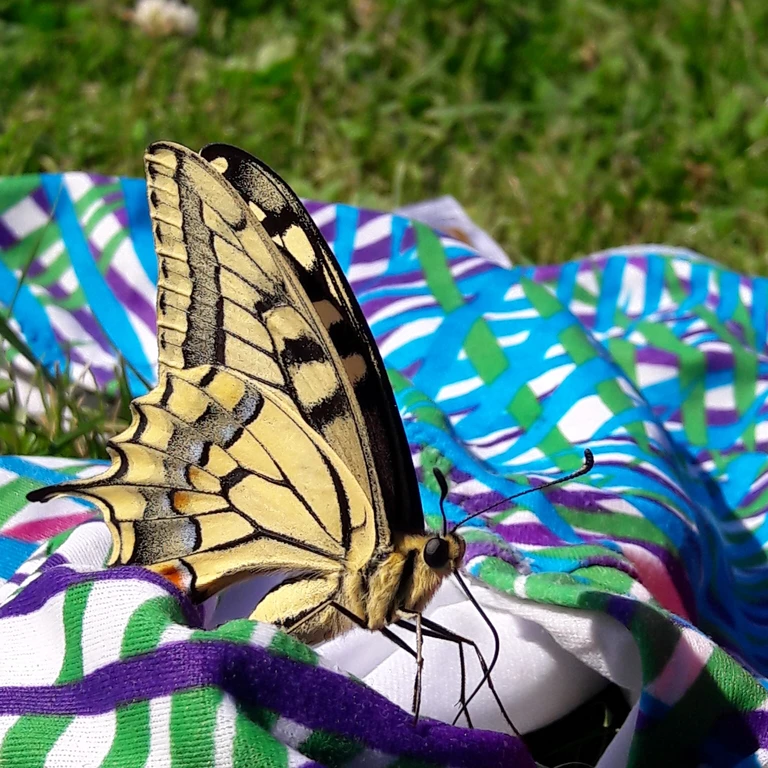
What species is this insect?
Papilio machaon
